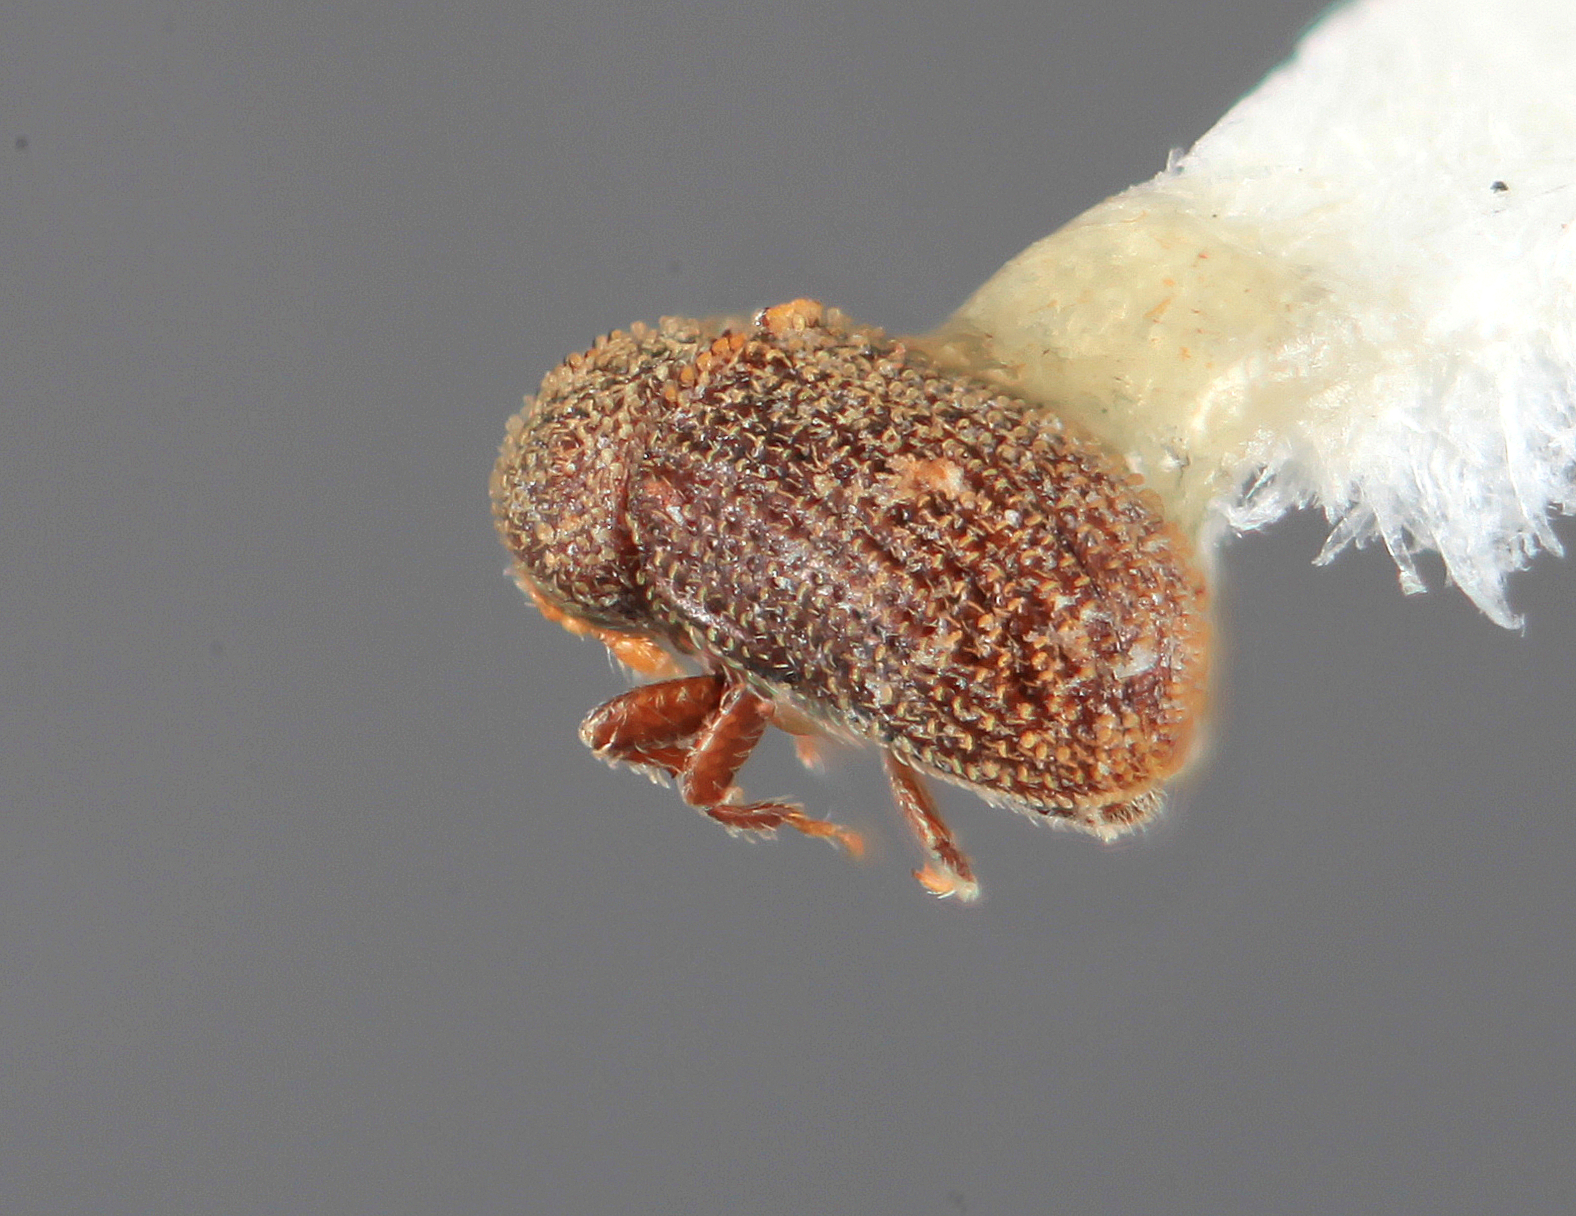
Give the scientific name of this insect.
Liparthrum arizonicum
